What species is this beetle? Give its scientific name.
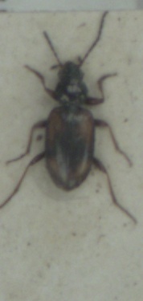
Bembidion femoratum
